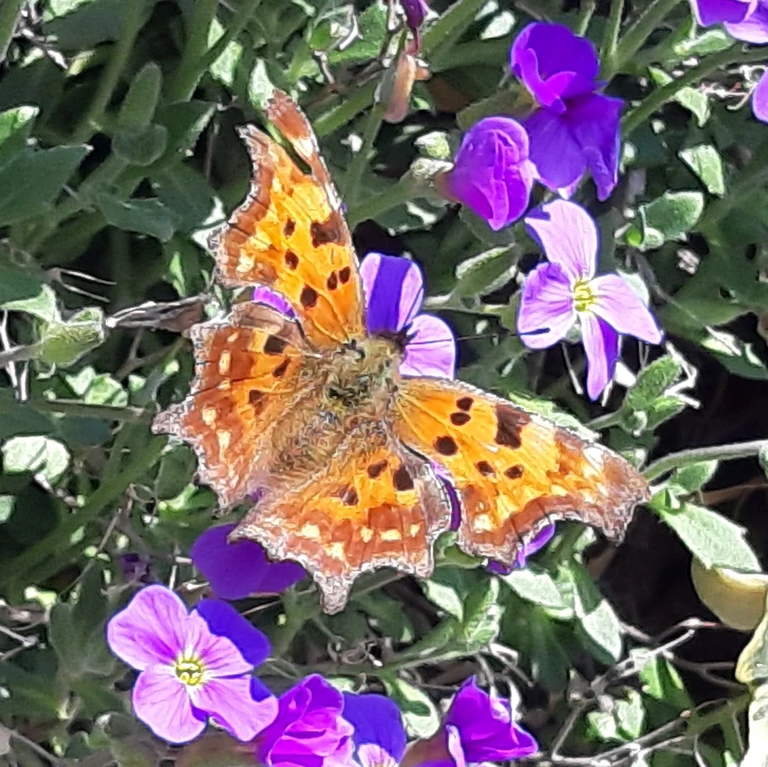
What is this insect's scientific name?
Polygonia c-album
